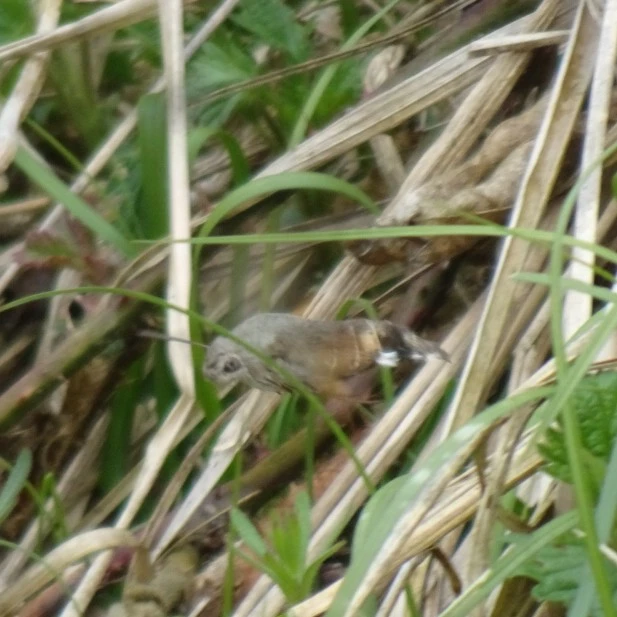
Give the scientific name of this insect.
Macroglossum stellatarum
